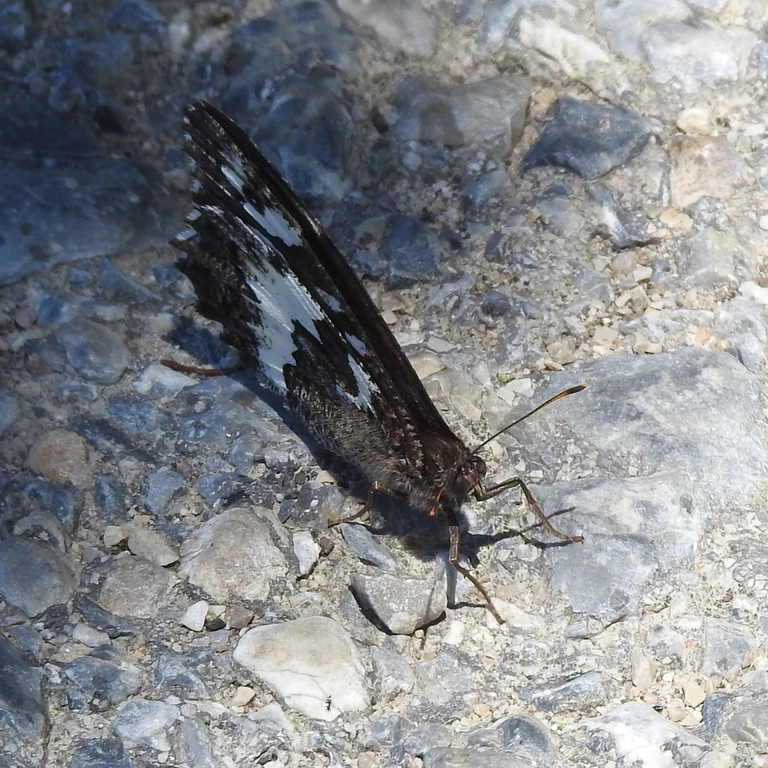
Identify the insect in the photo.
Brintesia circe
